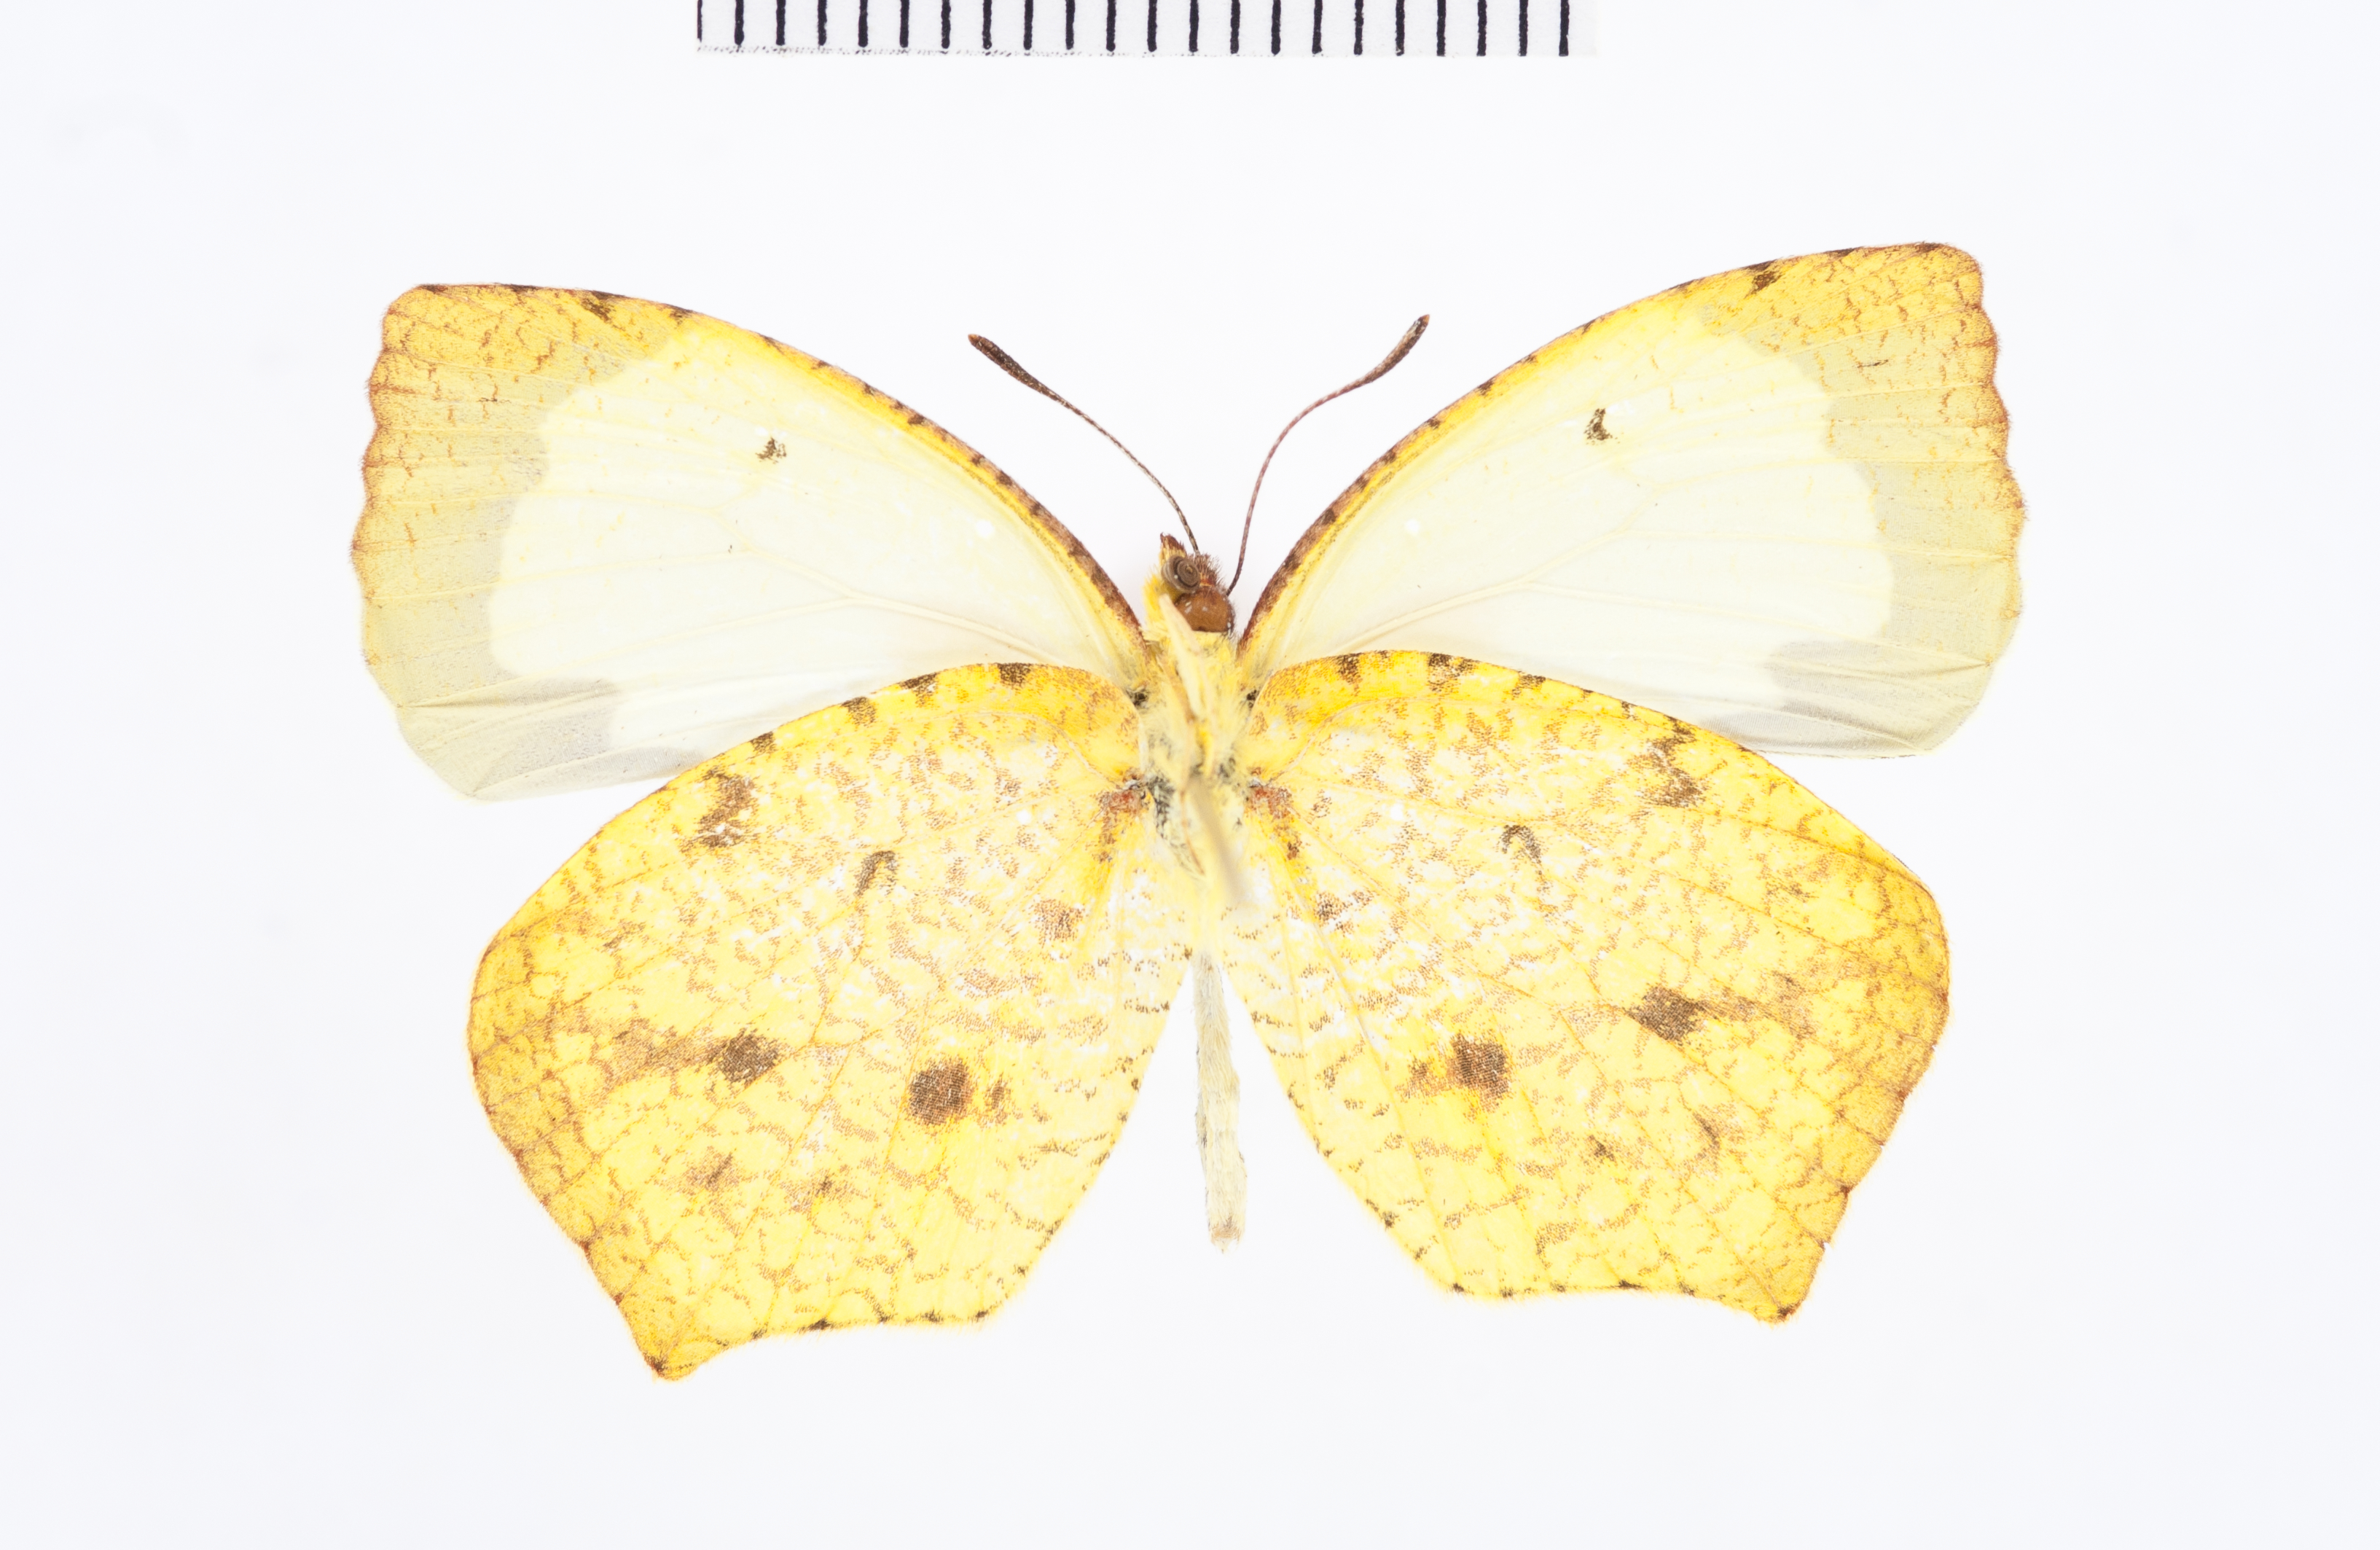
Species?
Eurema tupuntenum
